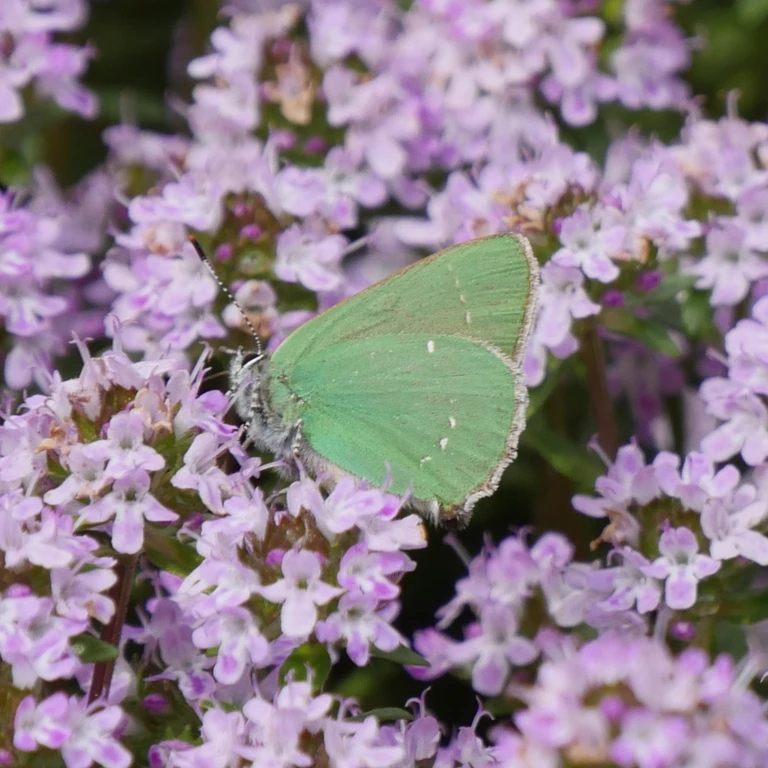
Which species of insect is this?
Callophrys rubi
